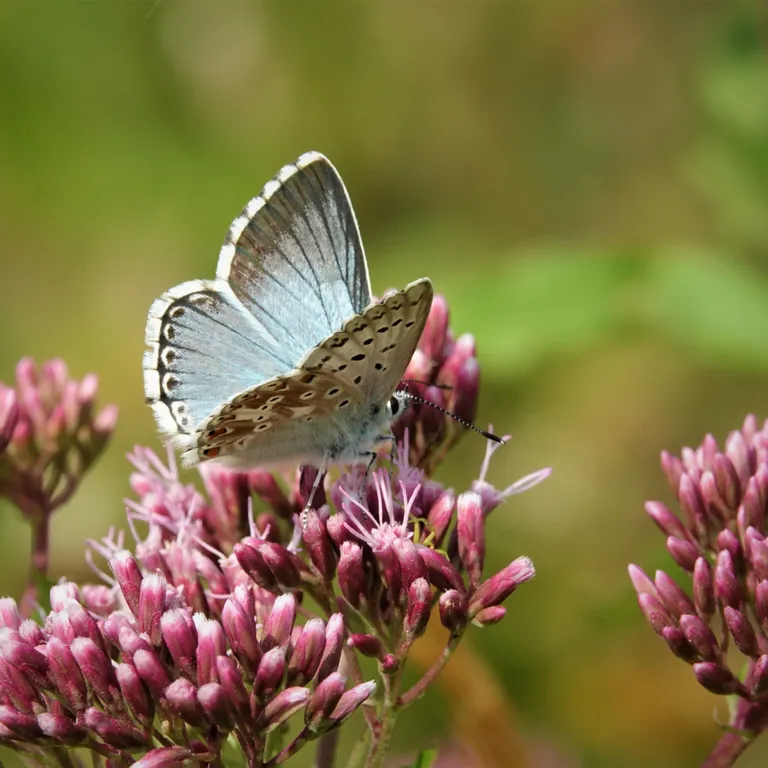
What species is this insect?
Lysandra coridon
